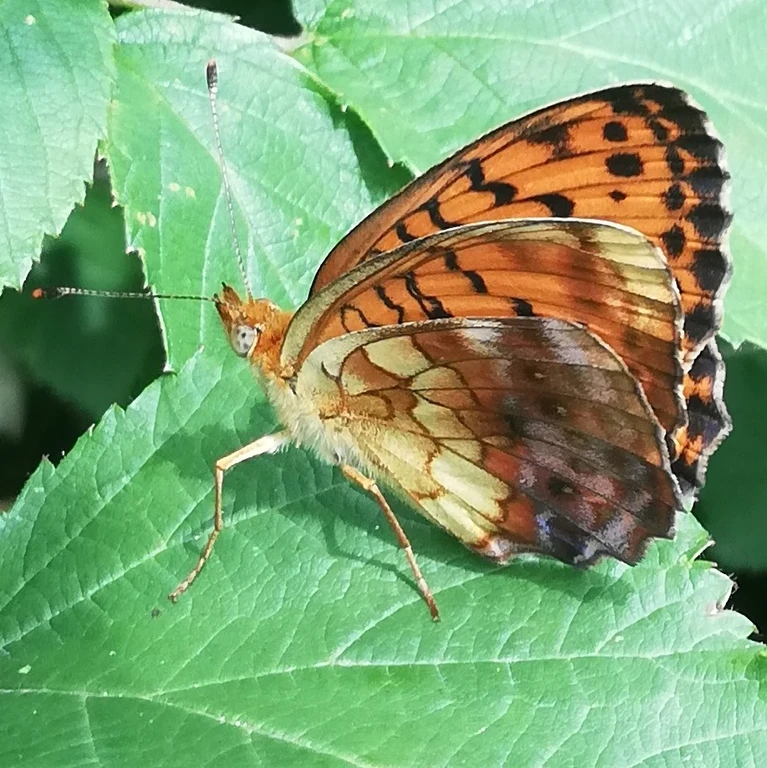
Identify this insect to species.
Brenthis daphne
